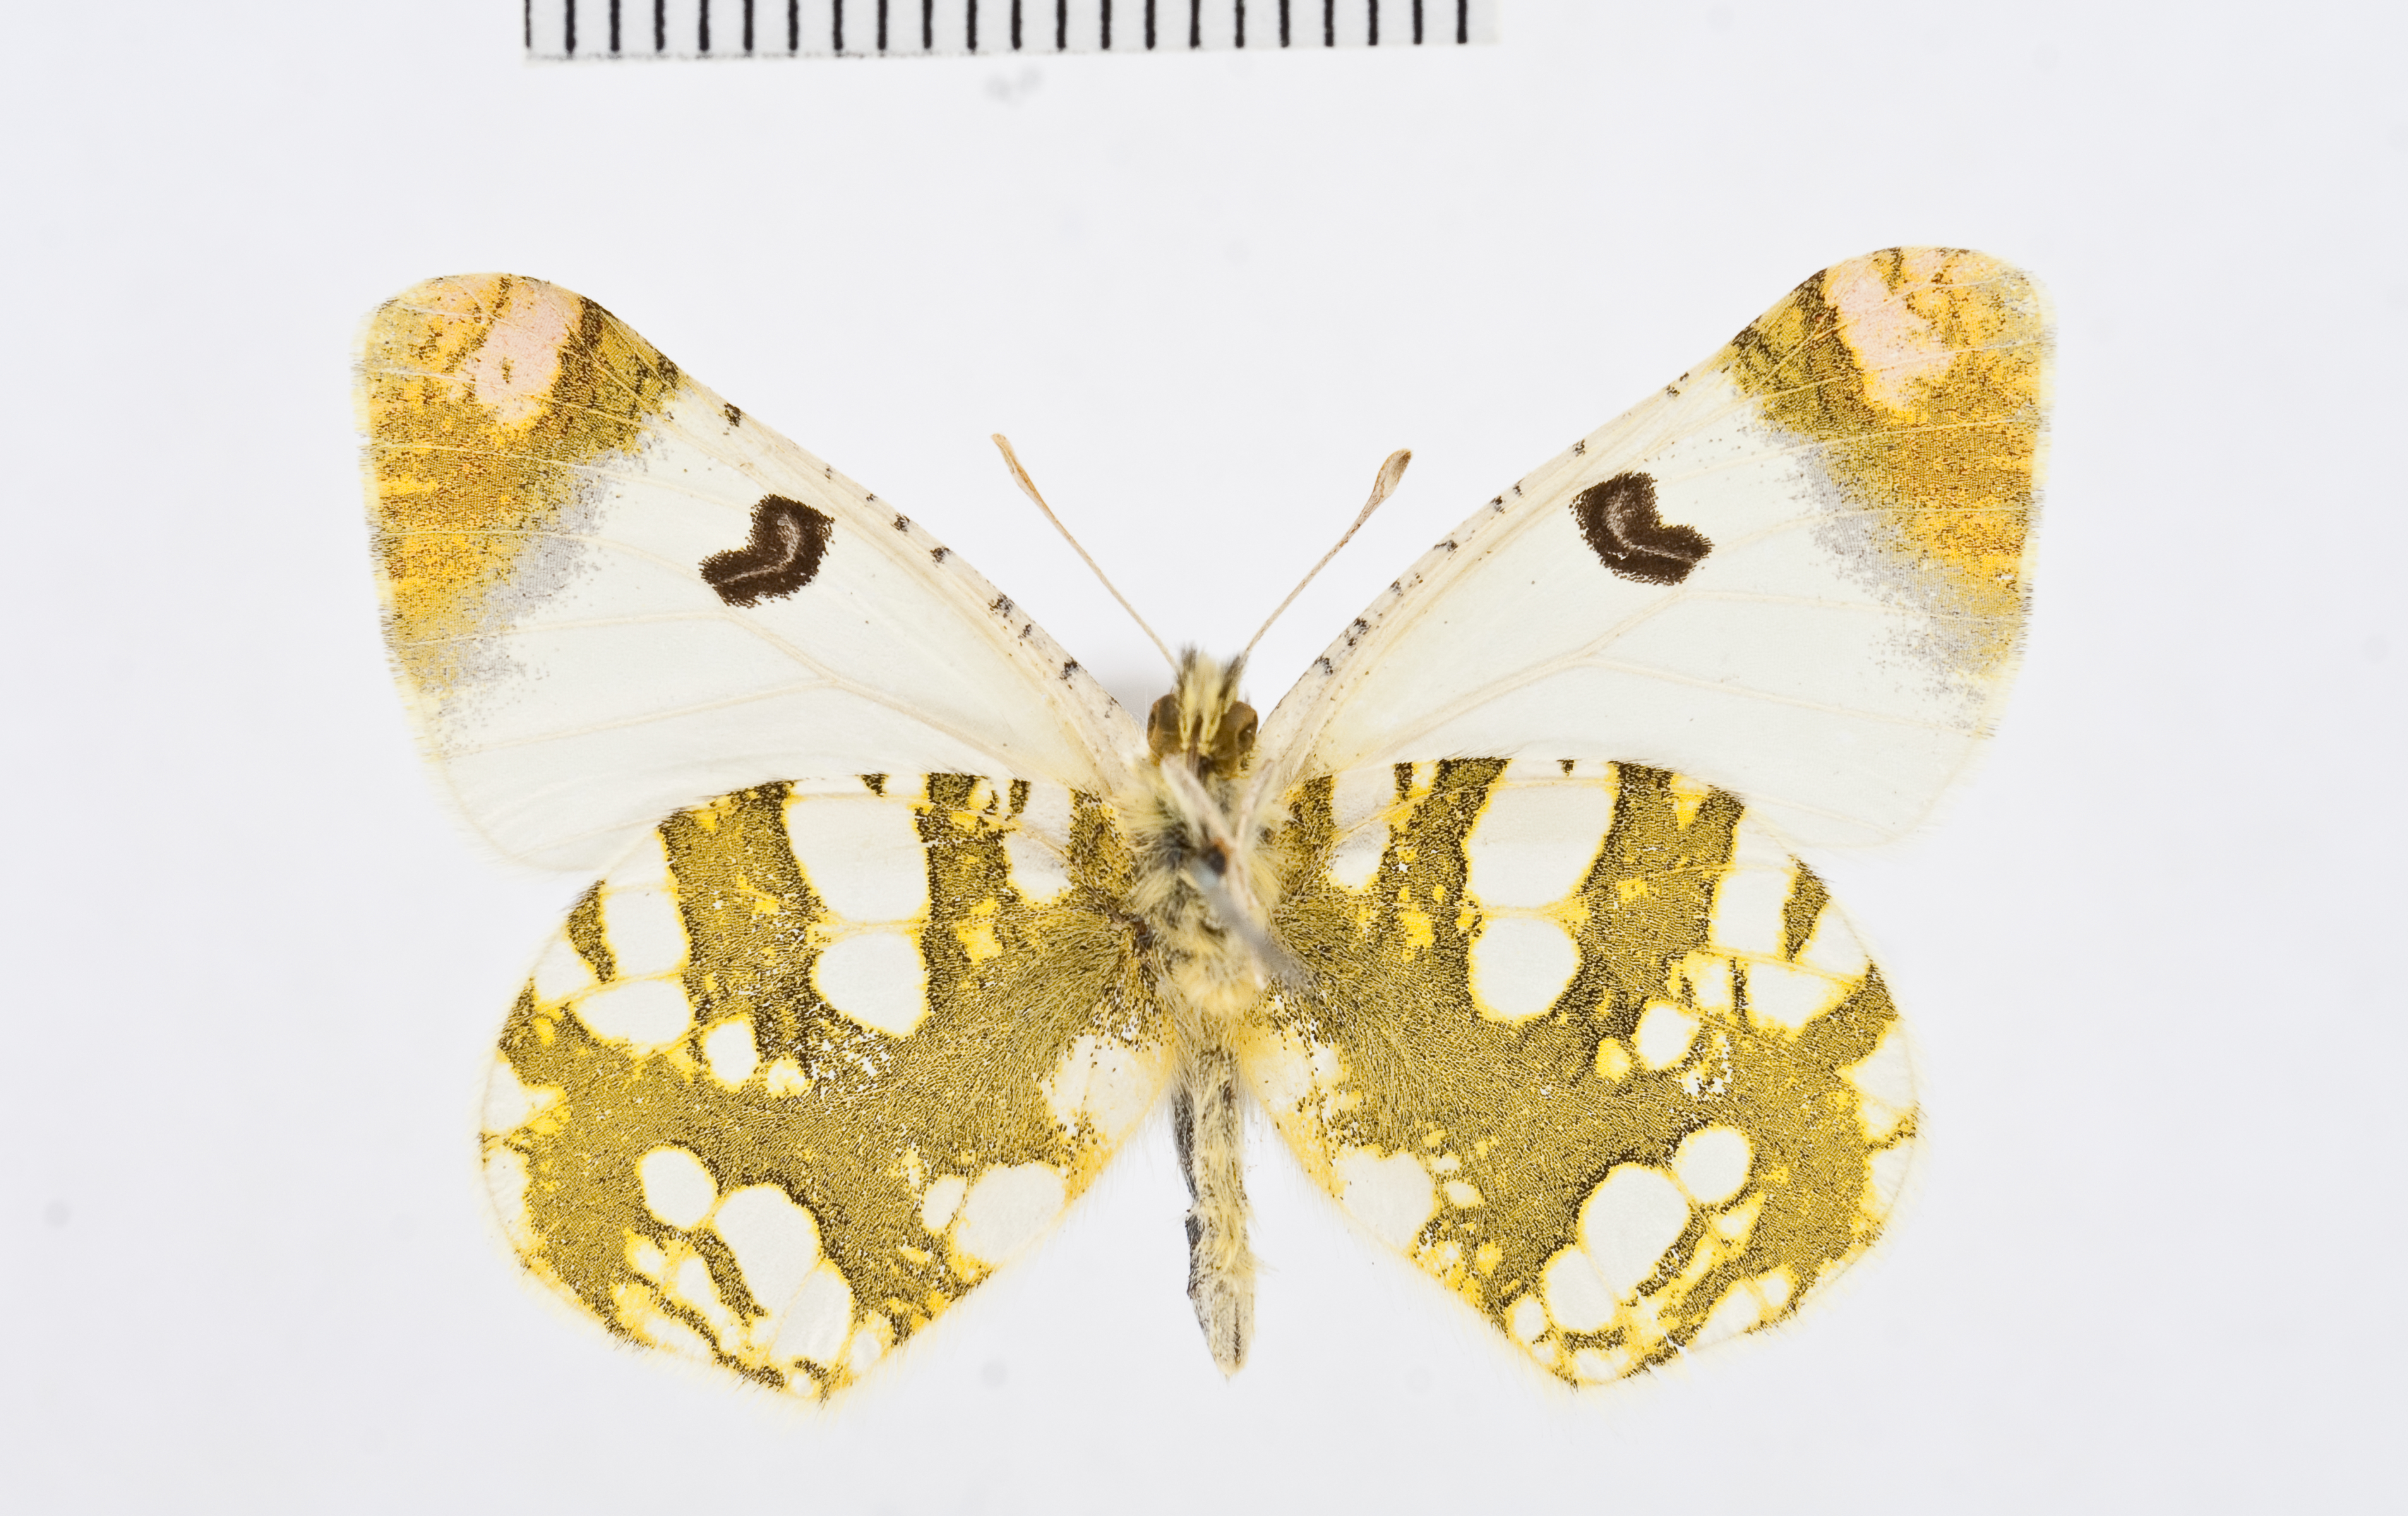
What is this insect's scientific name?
Zegris fausti
